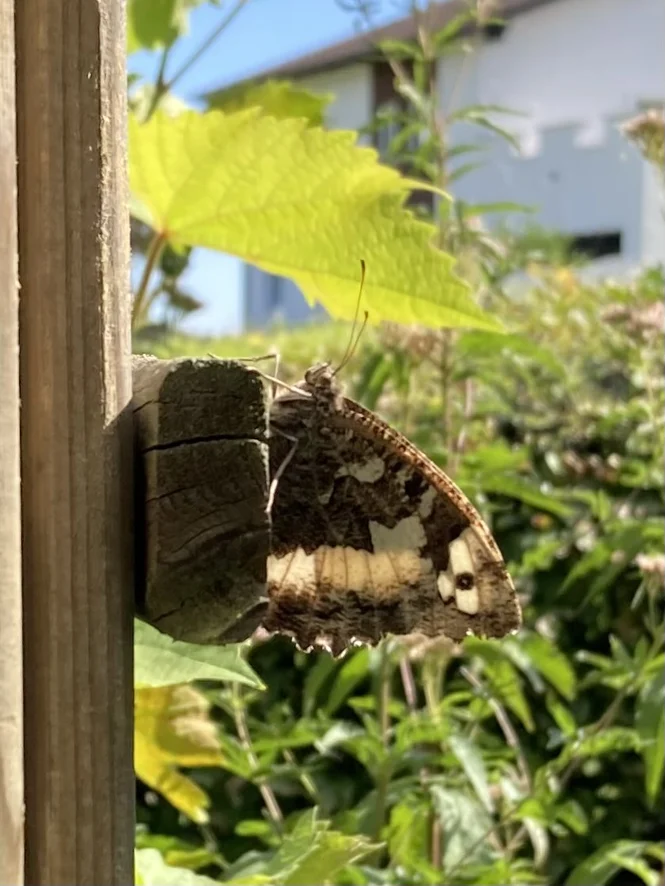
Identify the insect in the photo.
Brintesia circe
